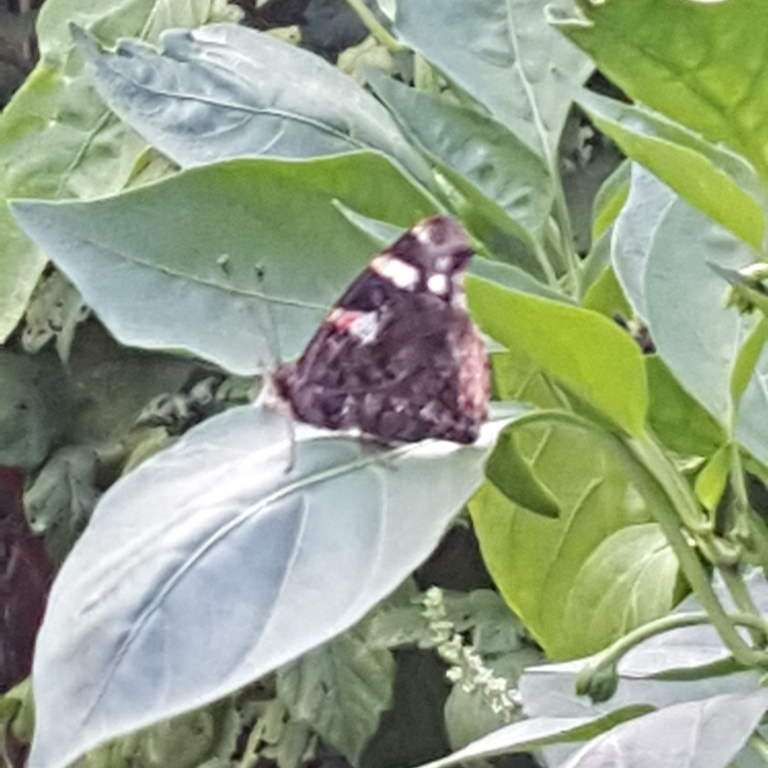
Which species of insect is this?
Vanessa atalanta
